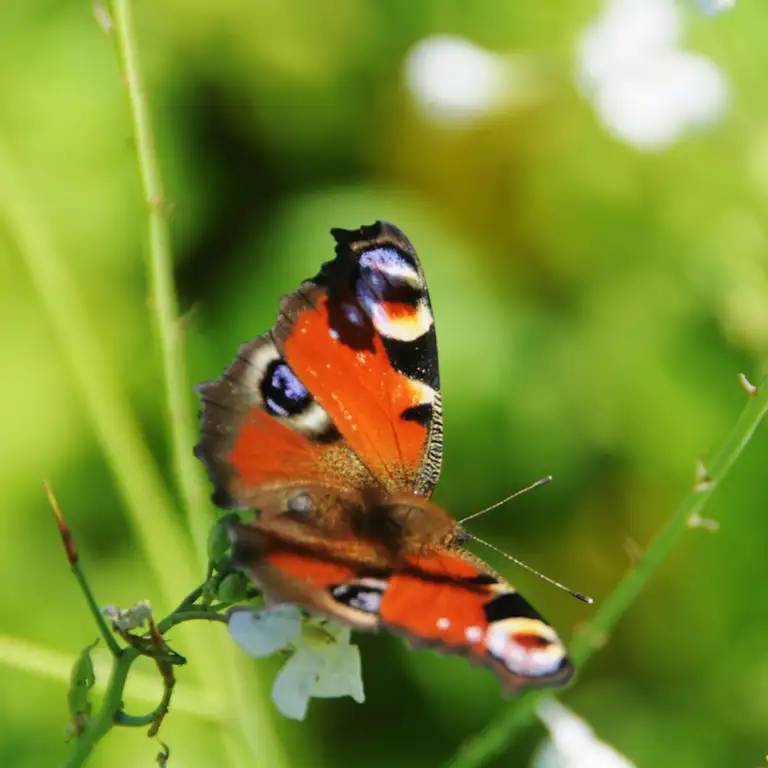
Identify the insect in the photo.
Aglais io
